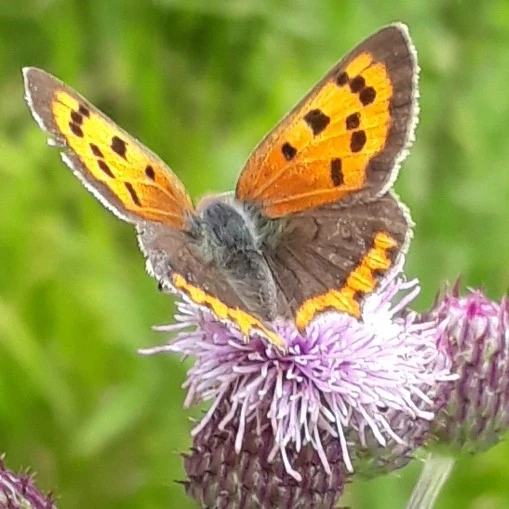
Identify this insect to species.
Lycaena phlaeas
